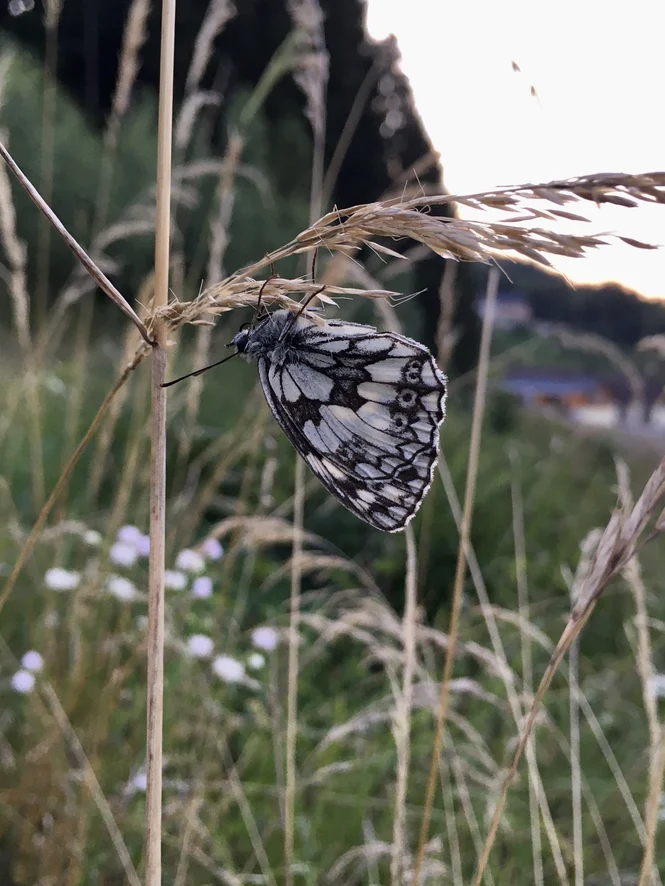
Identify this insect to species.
Melanargia galathea
